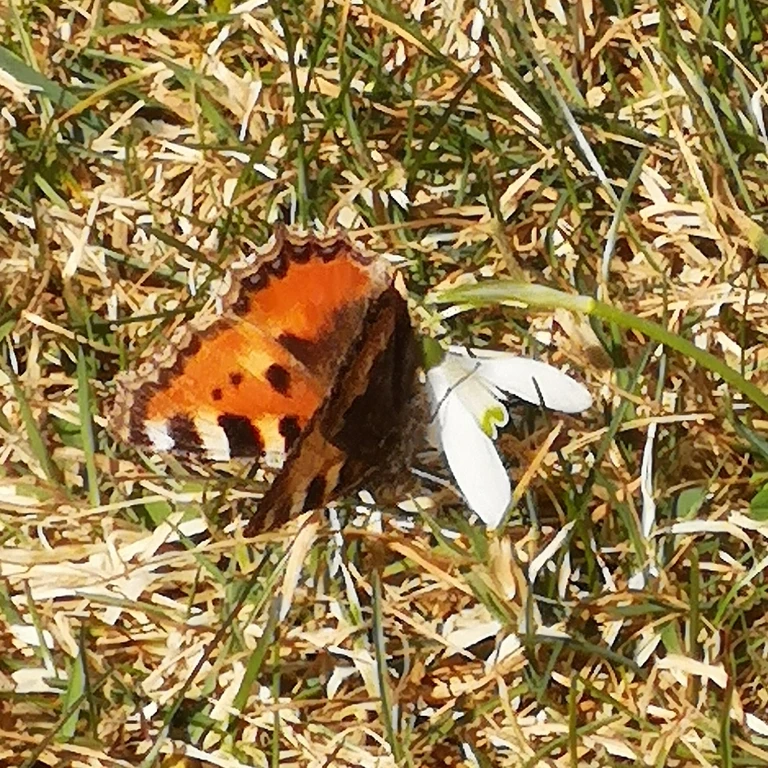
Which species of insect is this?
Aglais urticae
